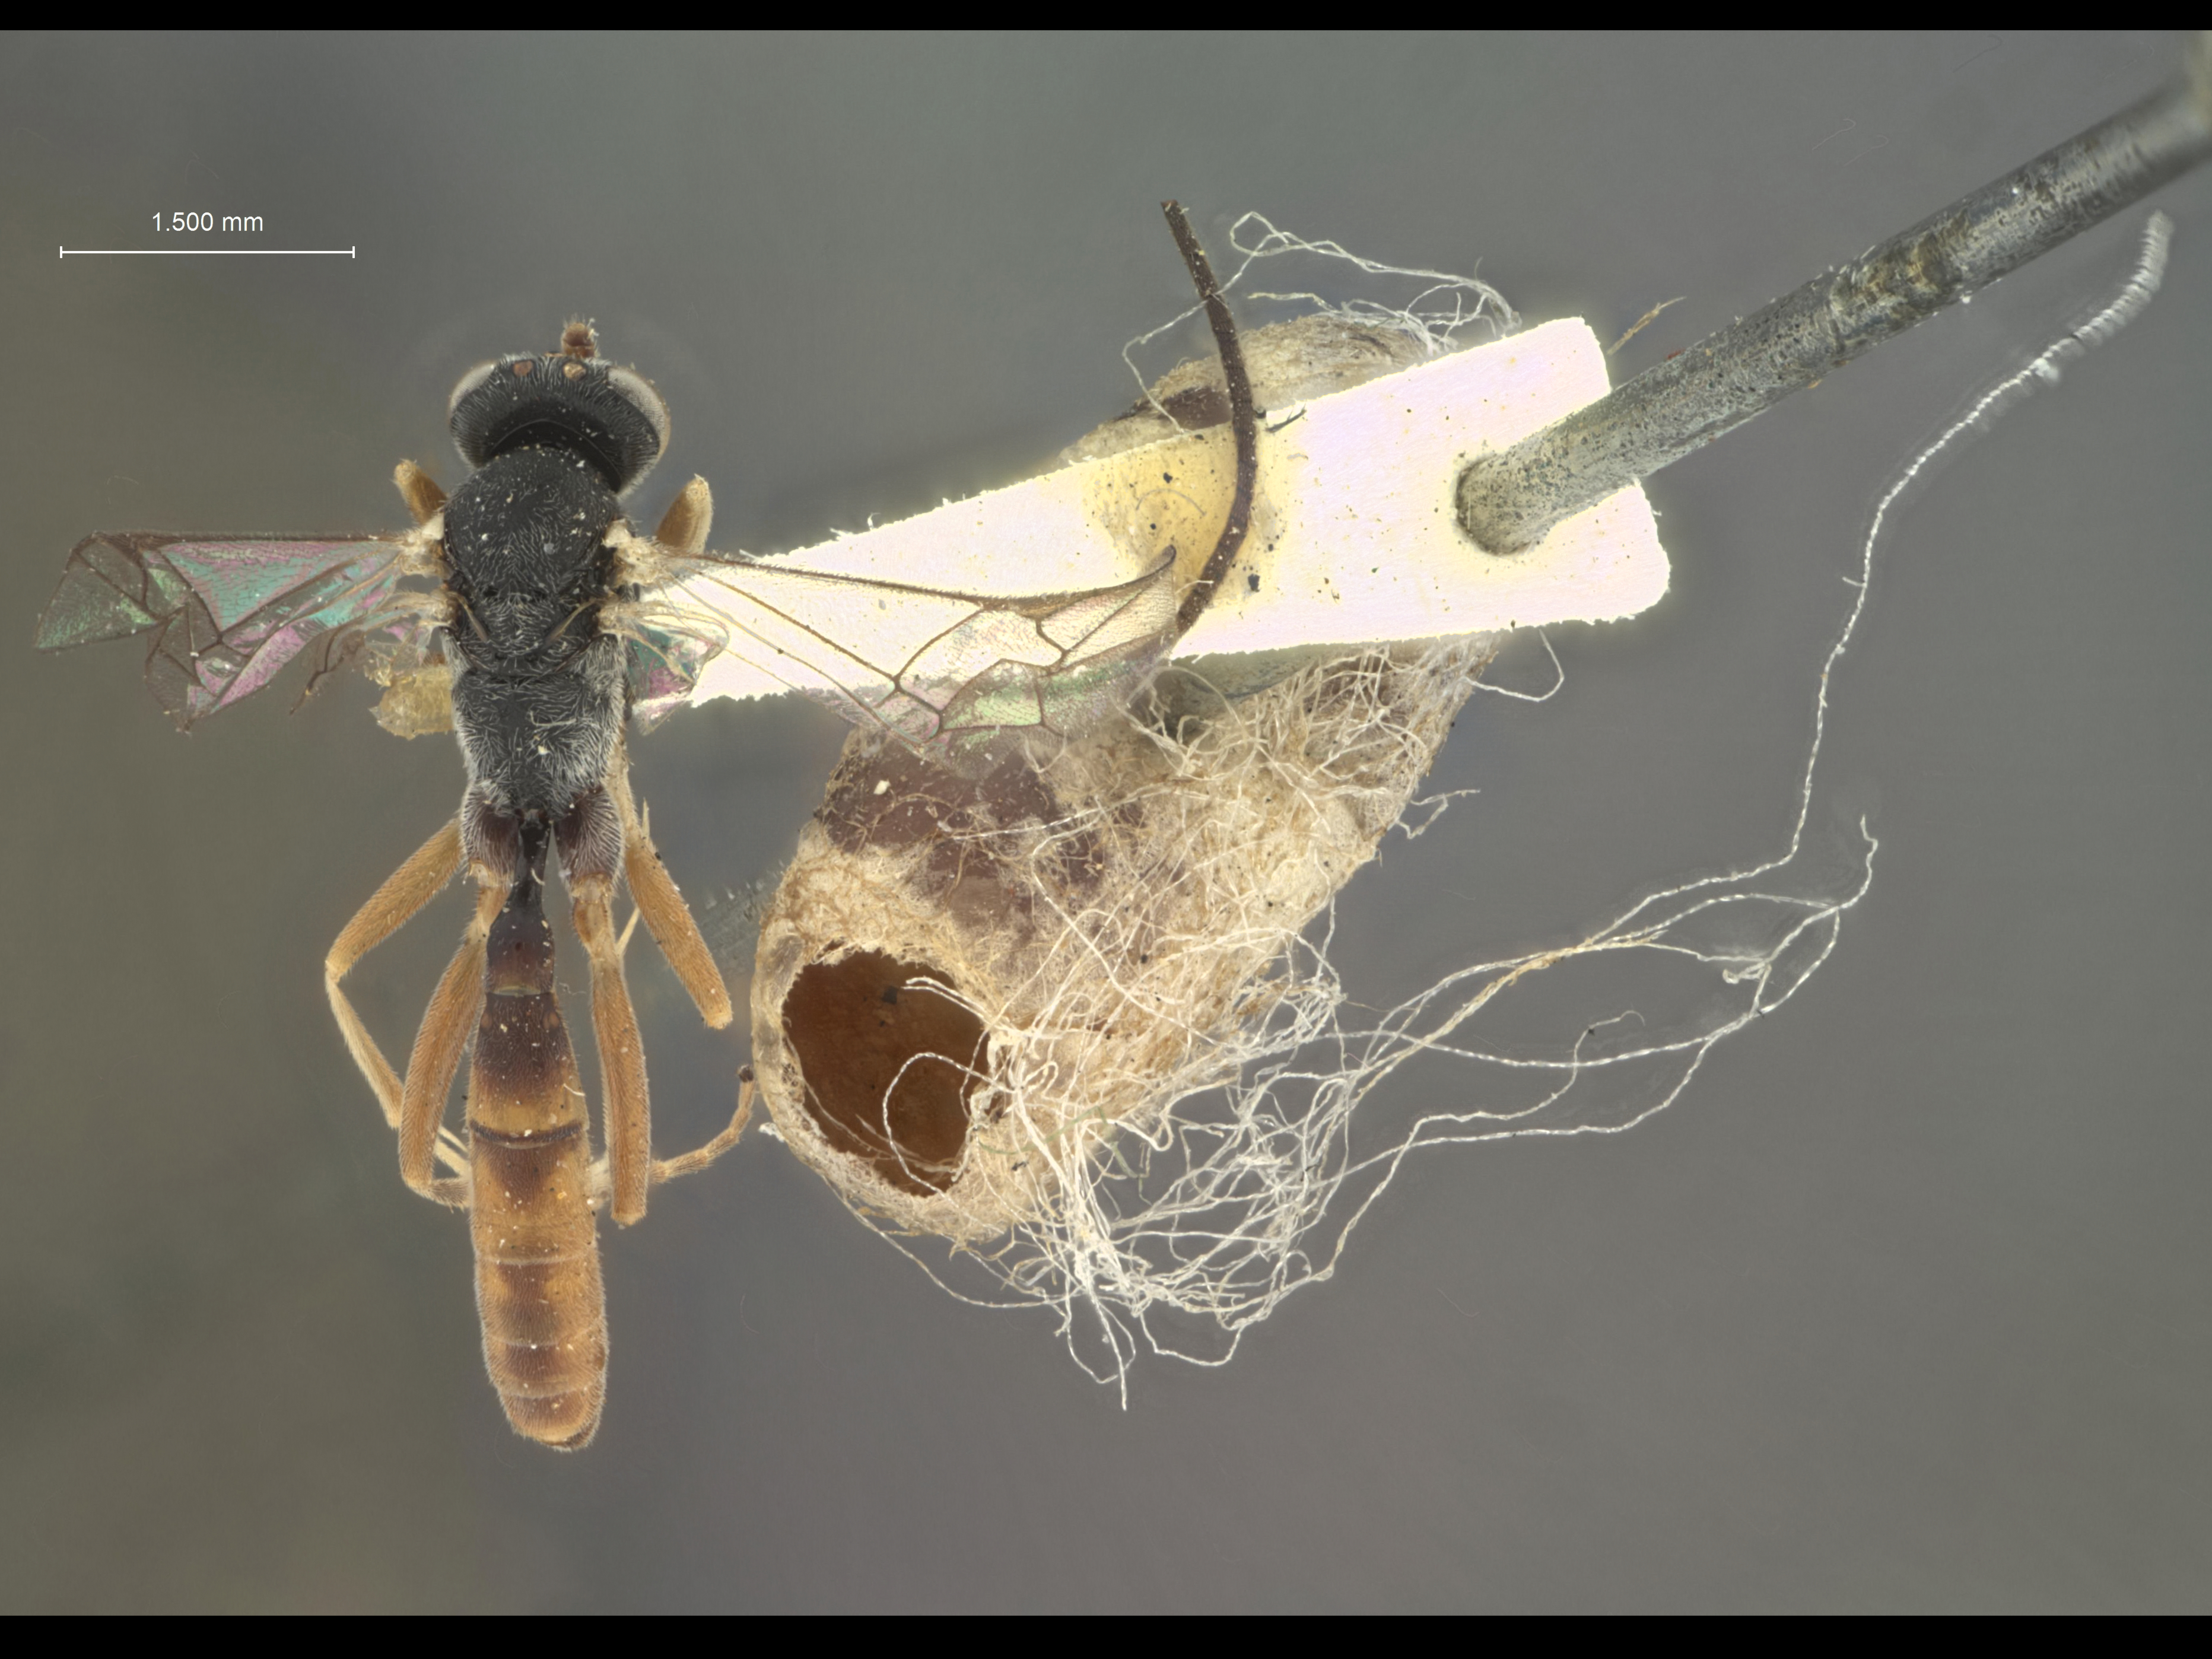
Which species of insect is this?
Hyposoter interjectus
